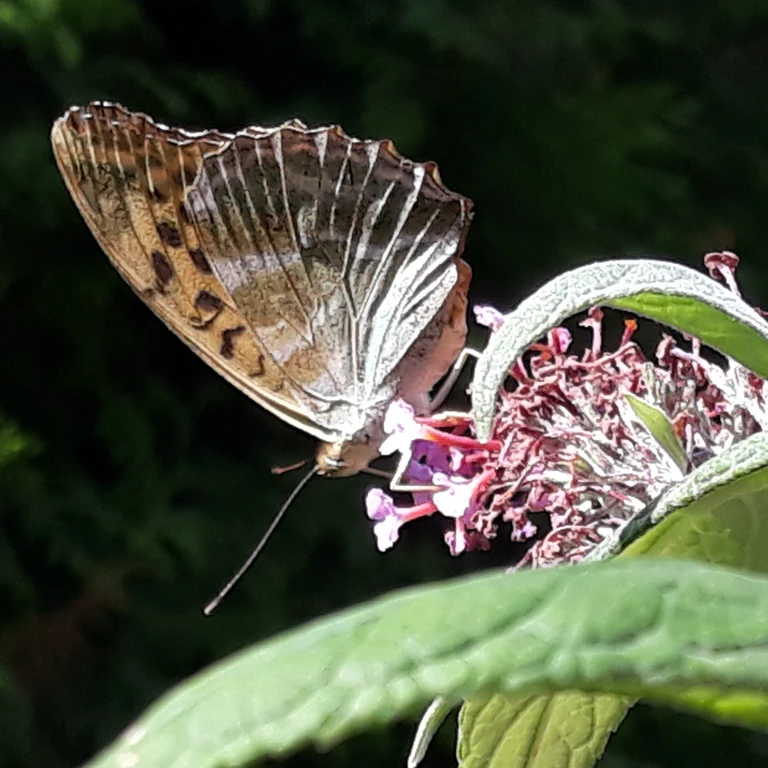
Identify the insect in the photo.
Argynnis paphia
